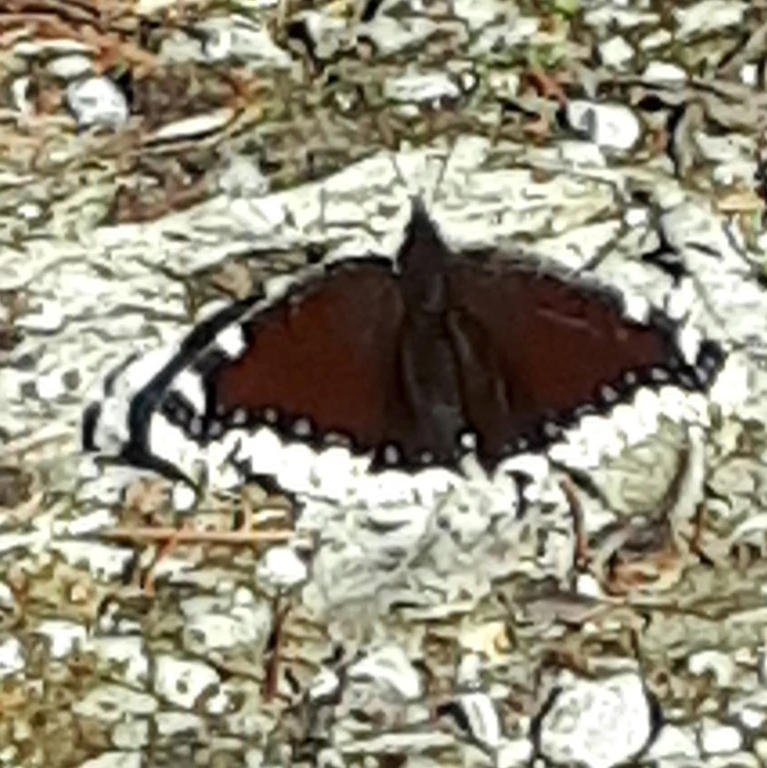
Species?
Nymphalis antiopa
